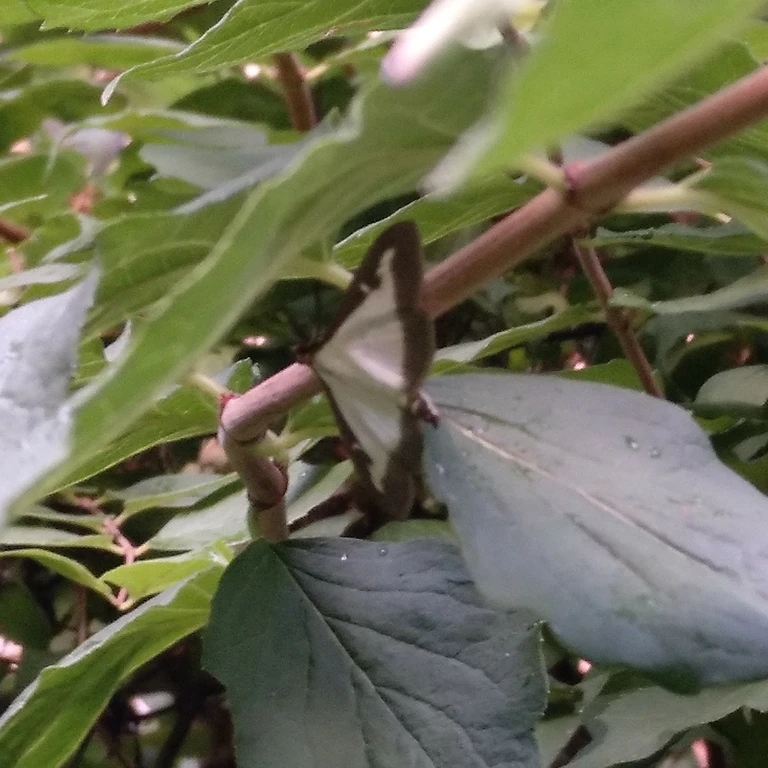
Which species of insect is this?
Cydalima perspectalis
